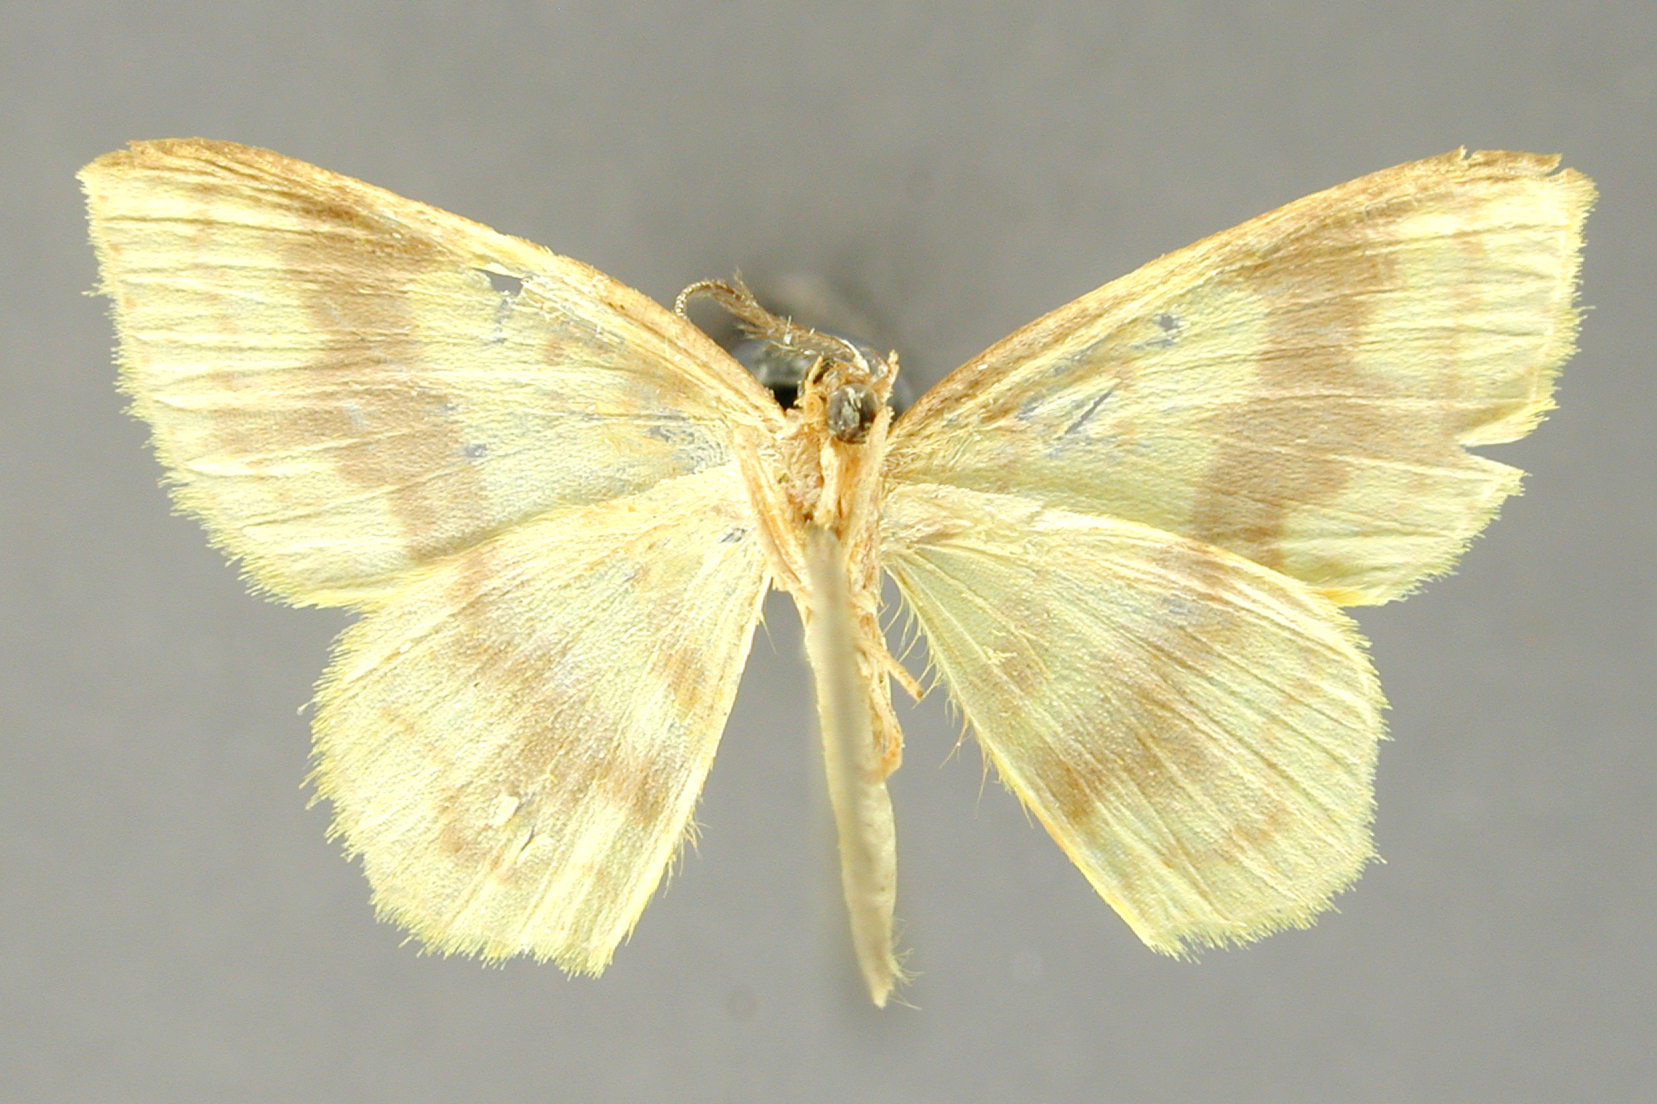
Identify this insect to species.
Cambogia dione
